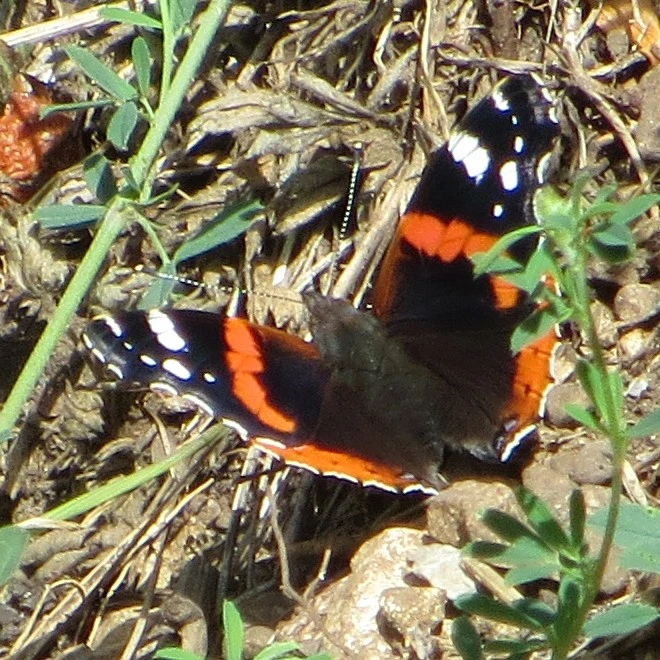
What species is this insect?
Vanessa atalanta
